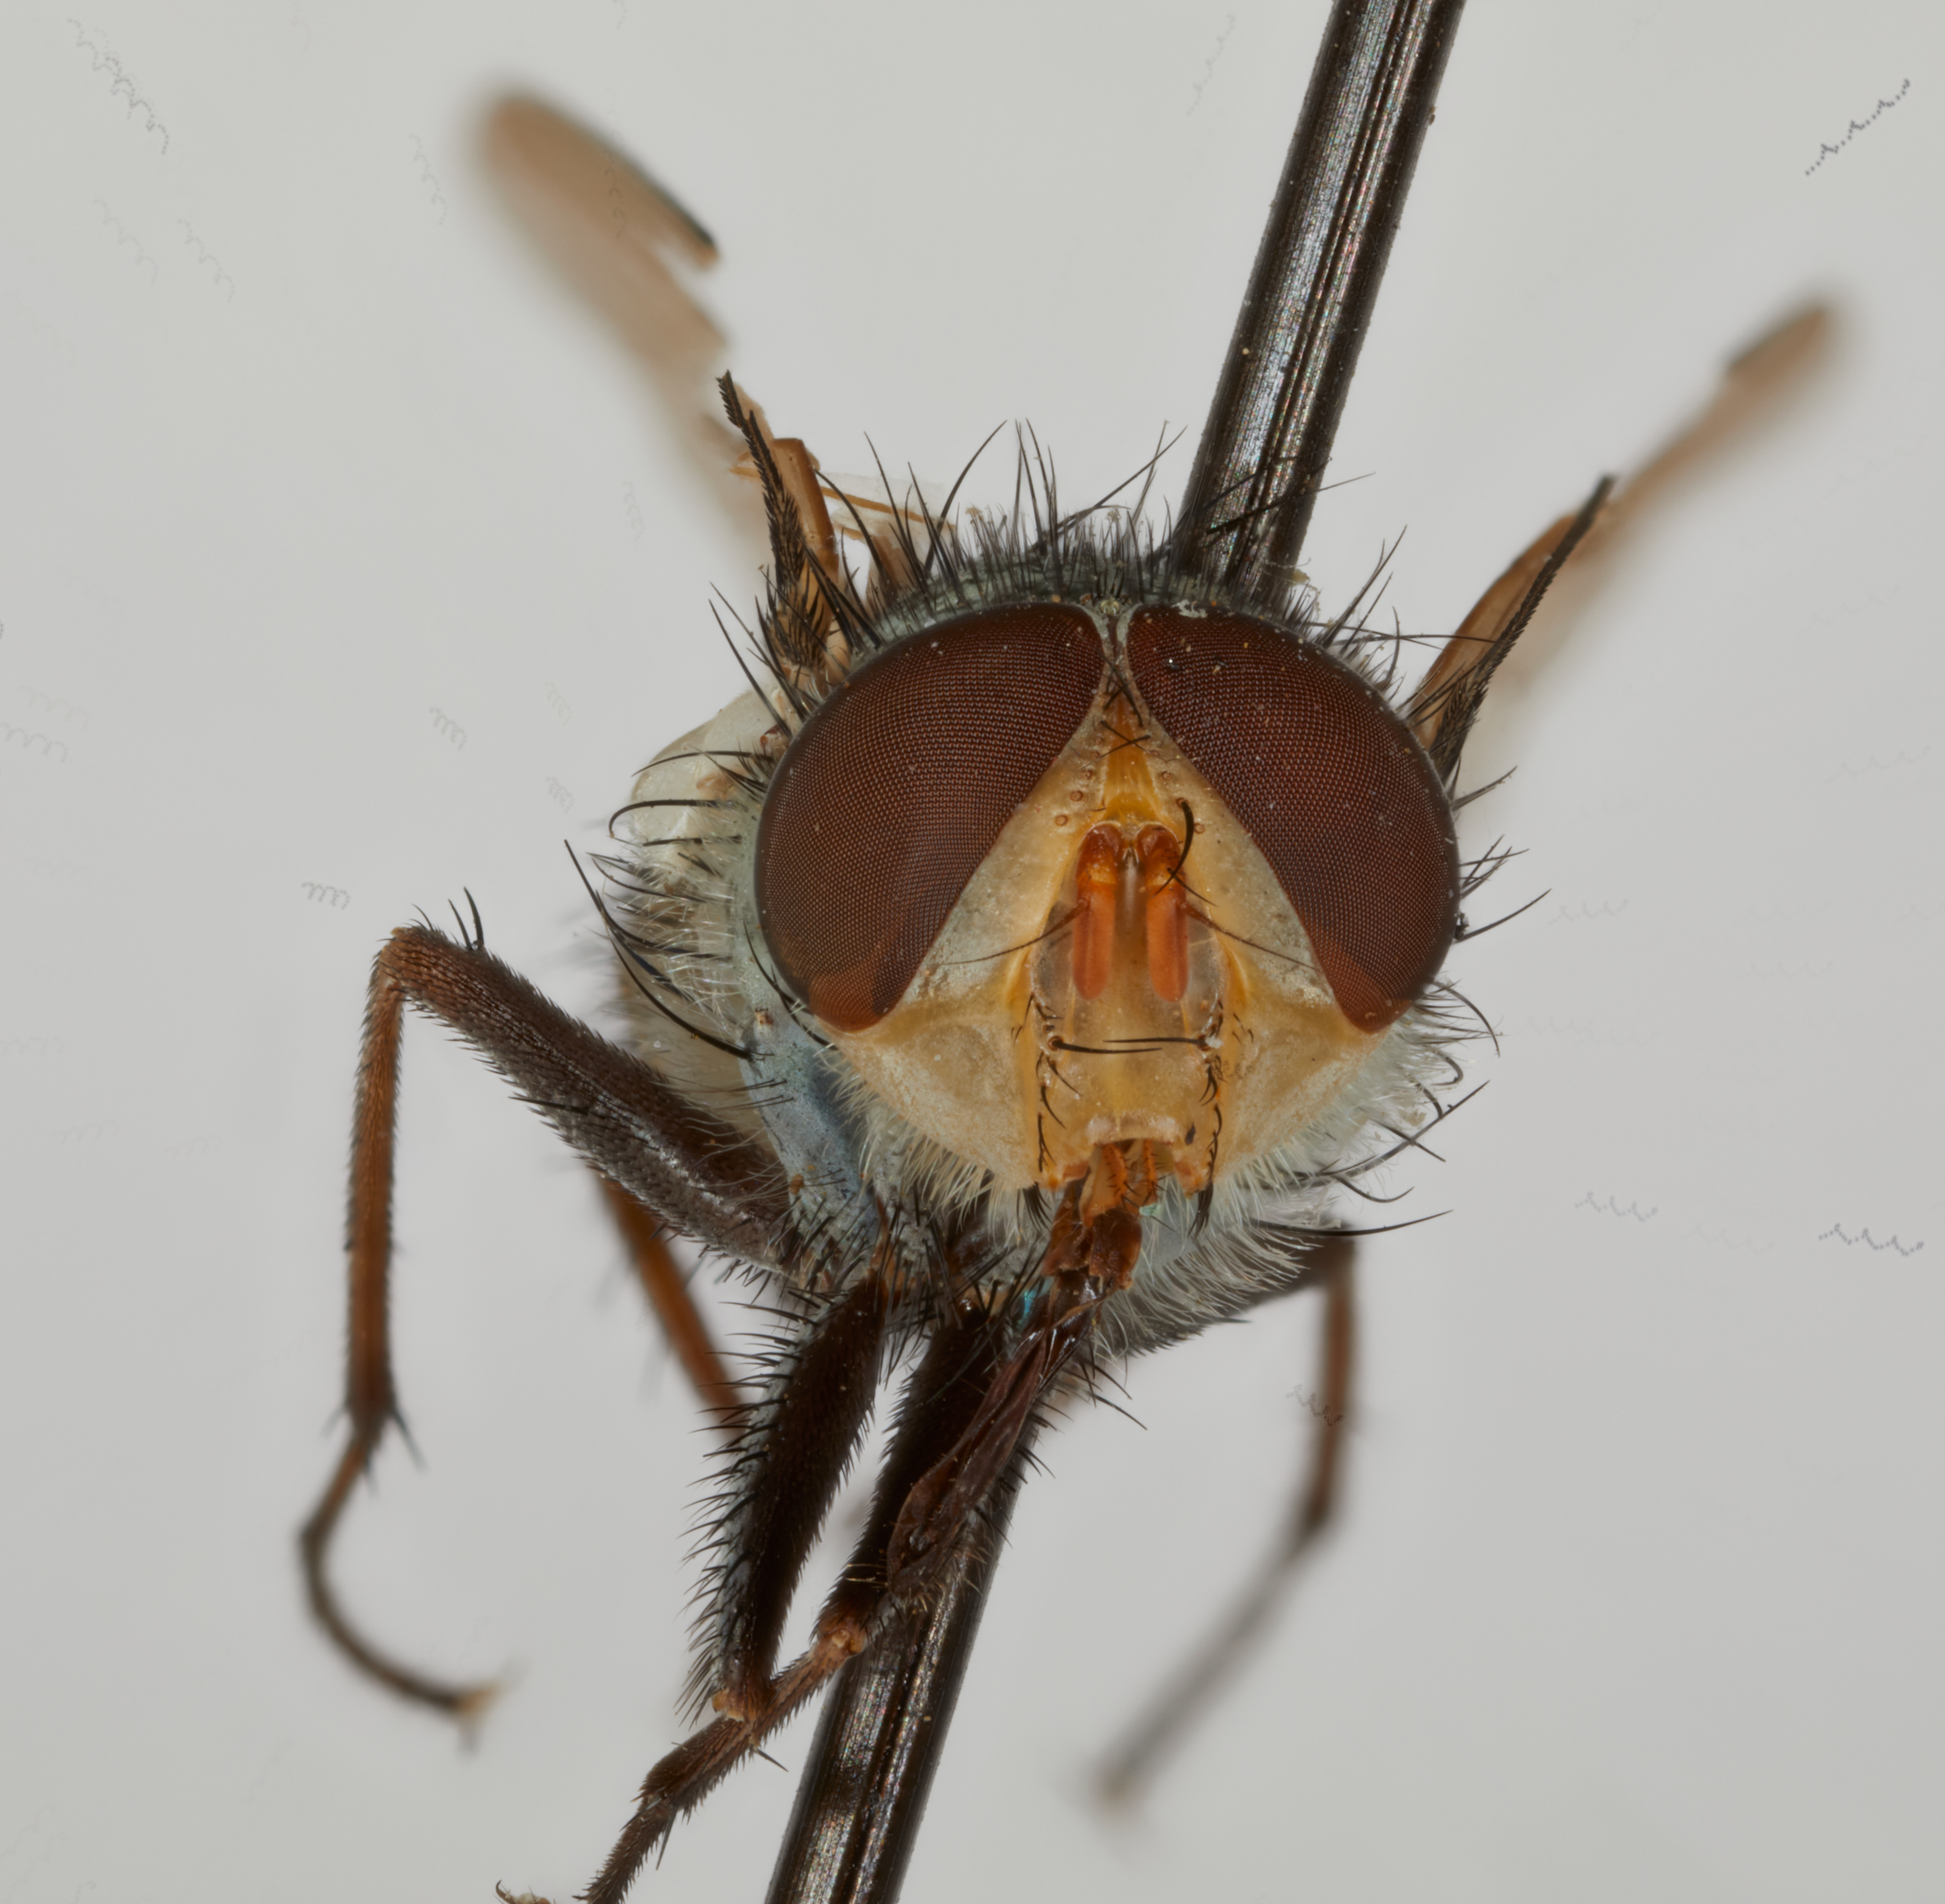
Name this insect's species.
Metallea ilingworthi (also Metallea illingworthi)
